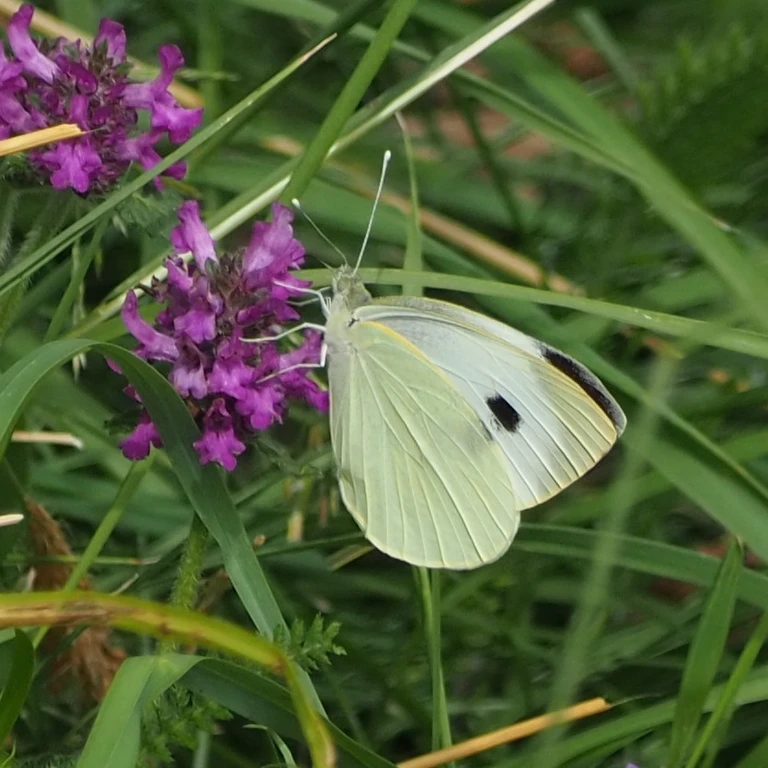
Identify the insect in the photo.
Pieris brassicae
